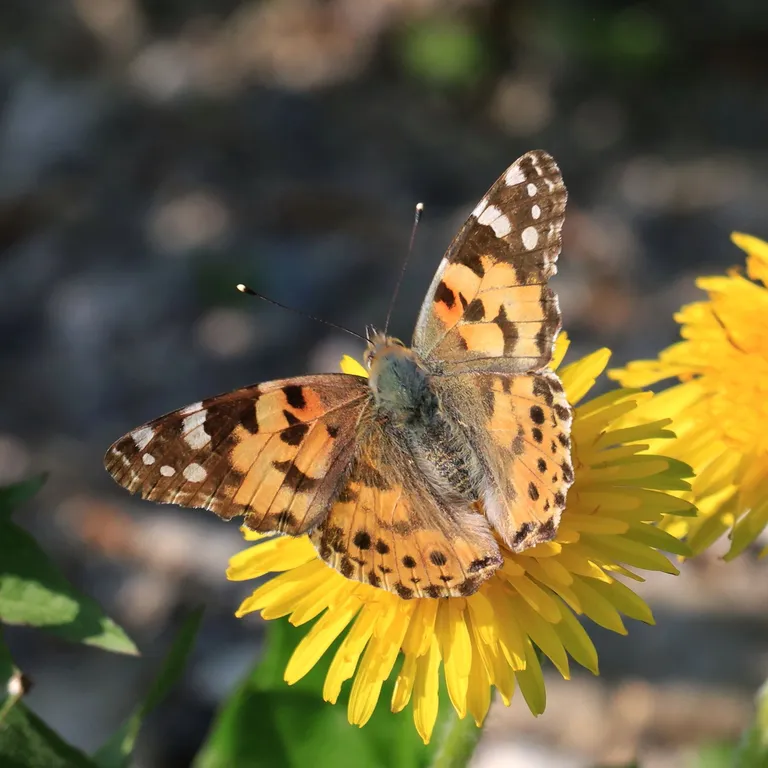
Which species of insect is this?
Vanessa cardui
